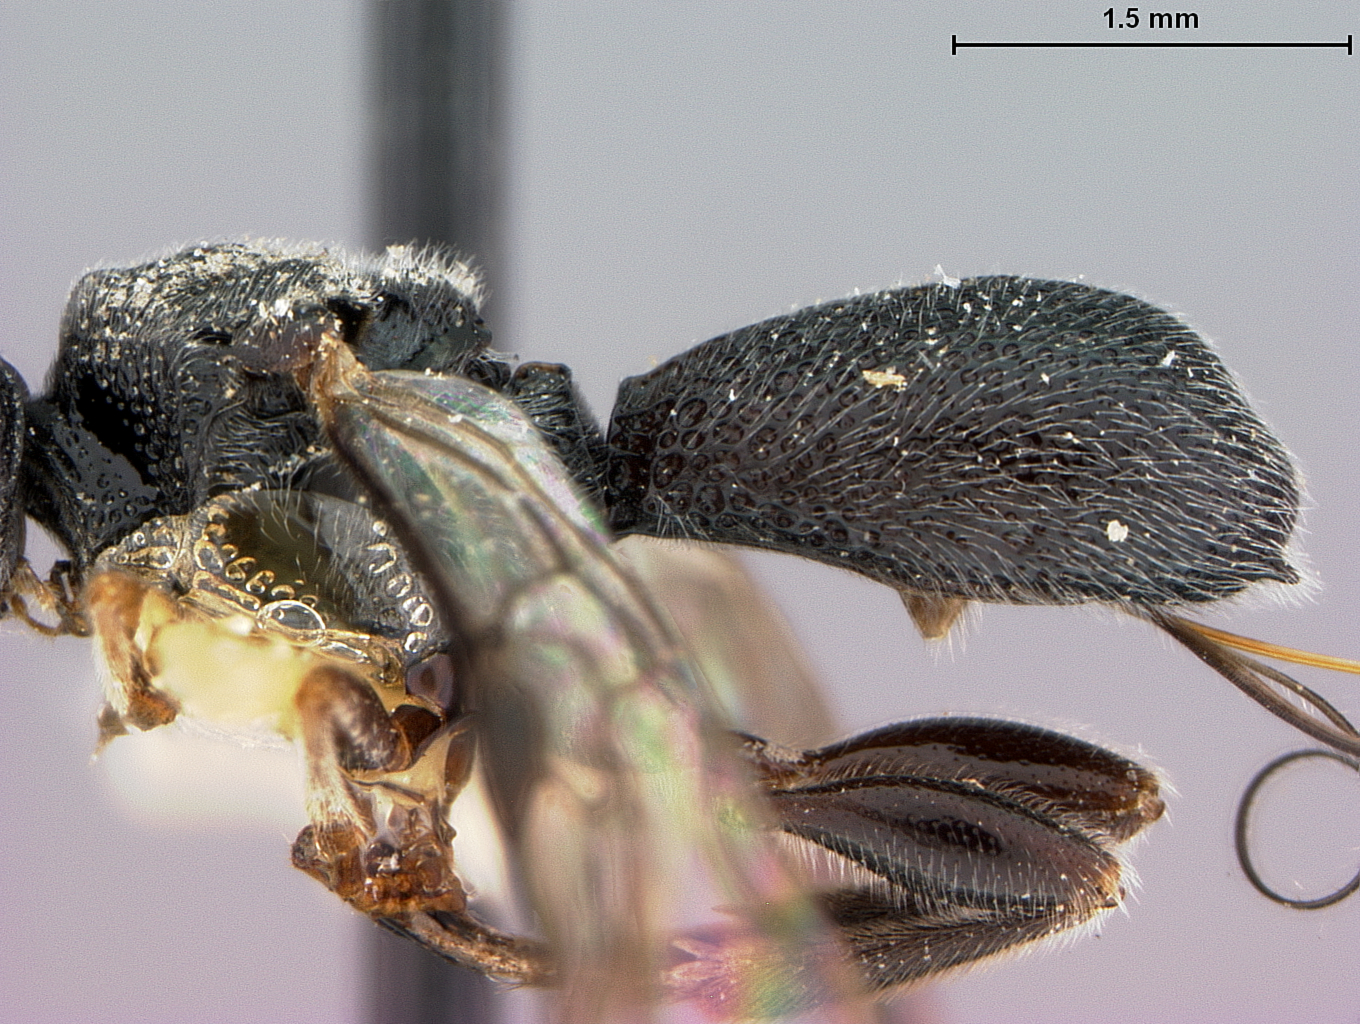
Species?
Urosigalphus hondurensis
